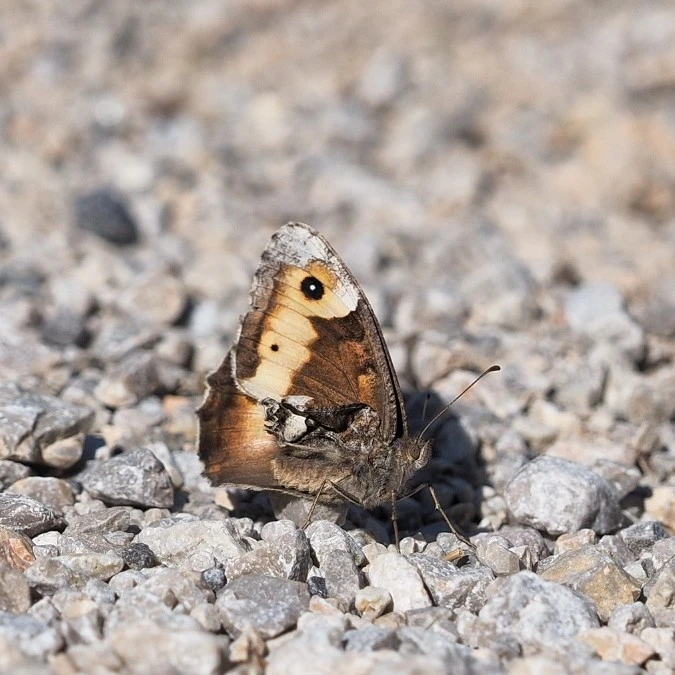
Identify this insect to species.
Hipparchia alcyone
